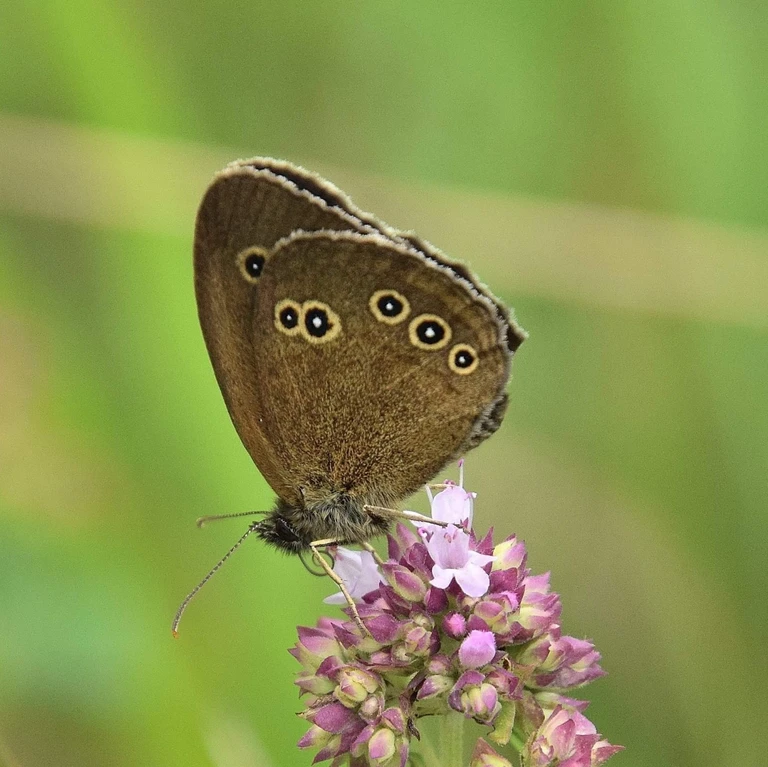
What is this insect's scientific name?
Aphantopus hyperantus
